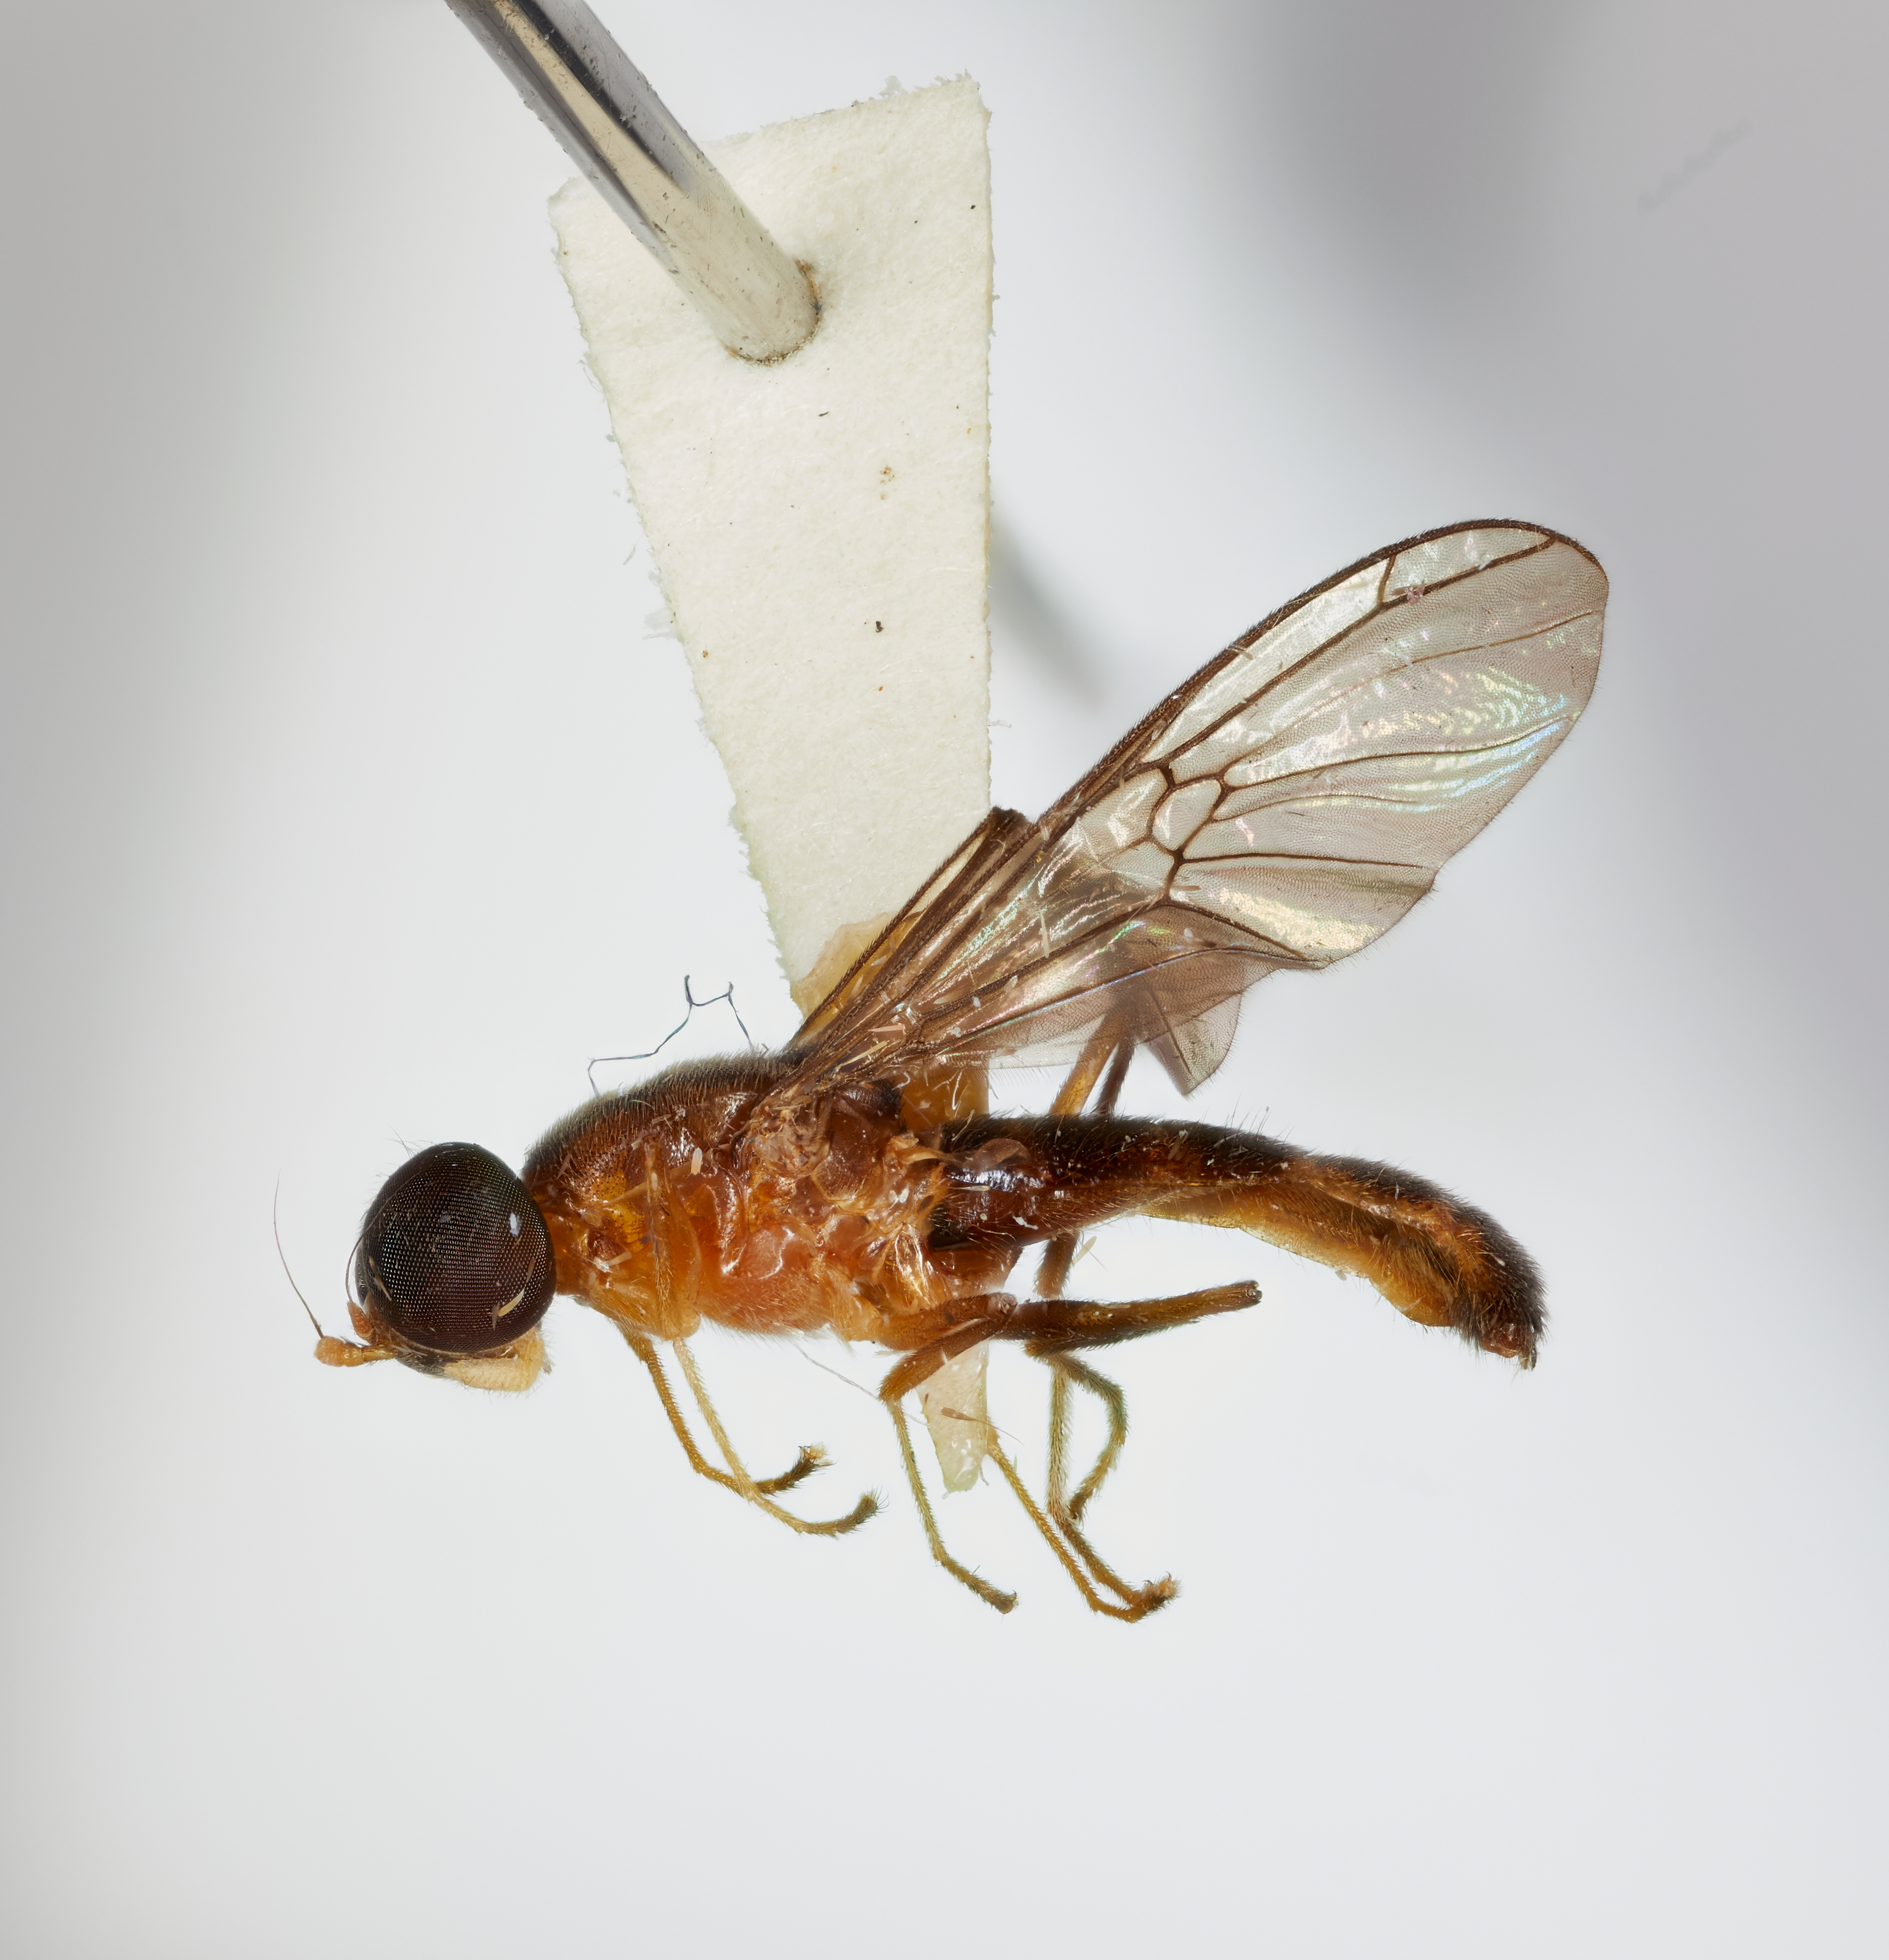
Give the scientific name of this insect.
Merosargus panamensis
